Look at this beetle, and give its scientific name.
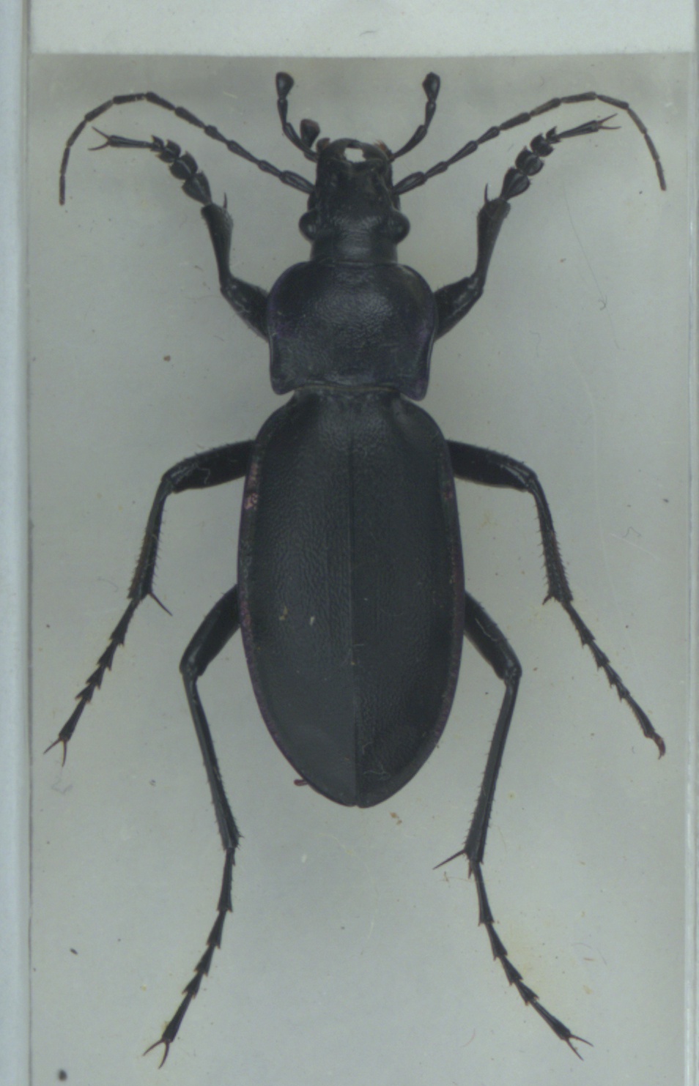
Carabus violaceus
